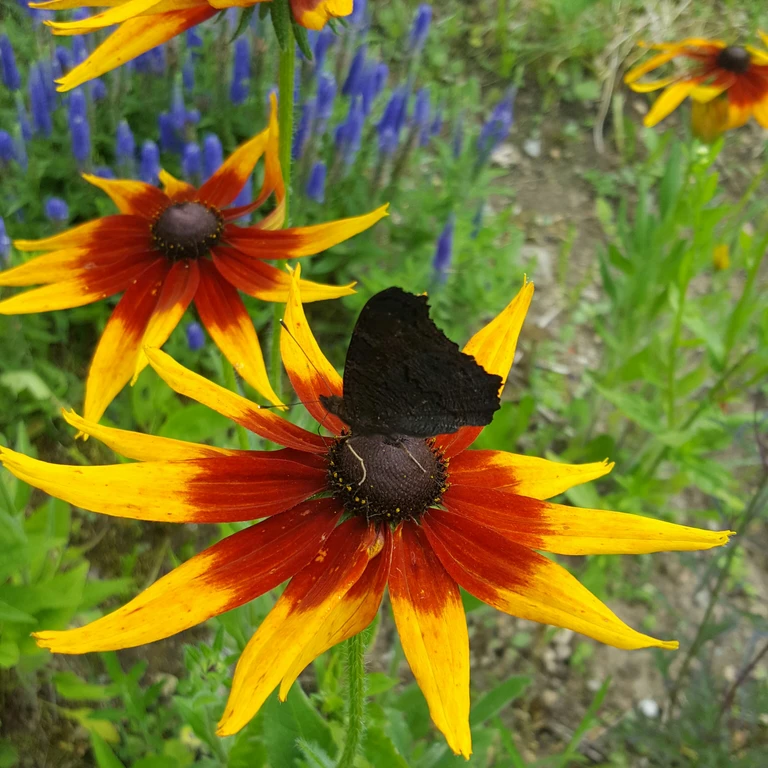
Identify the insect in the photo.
Aglais io
